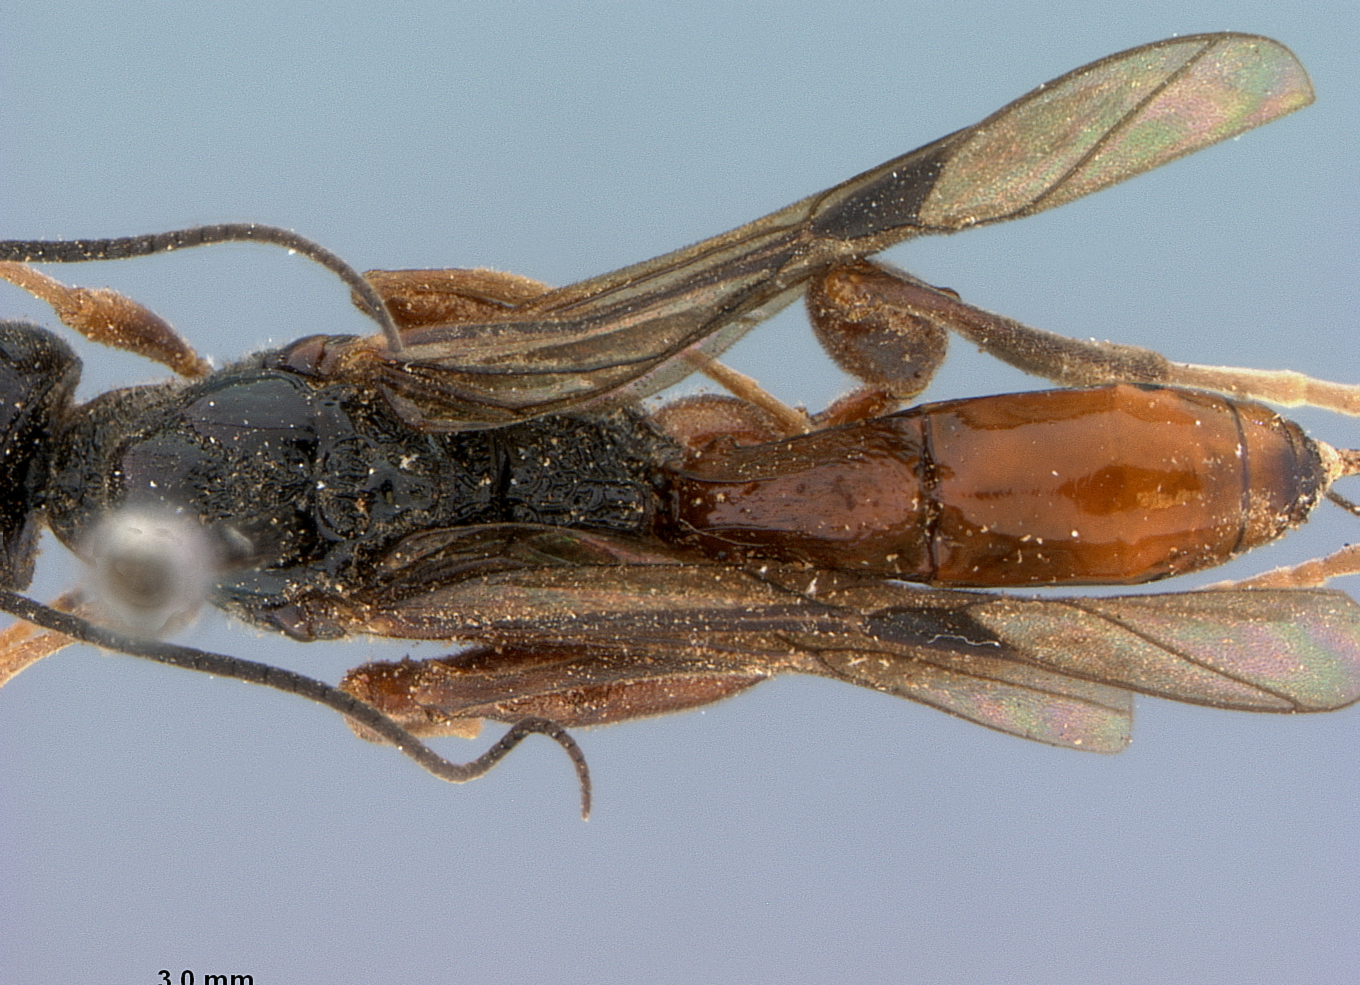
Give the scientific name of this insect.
Helconidea necydalidis
